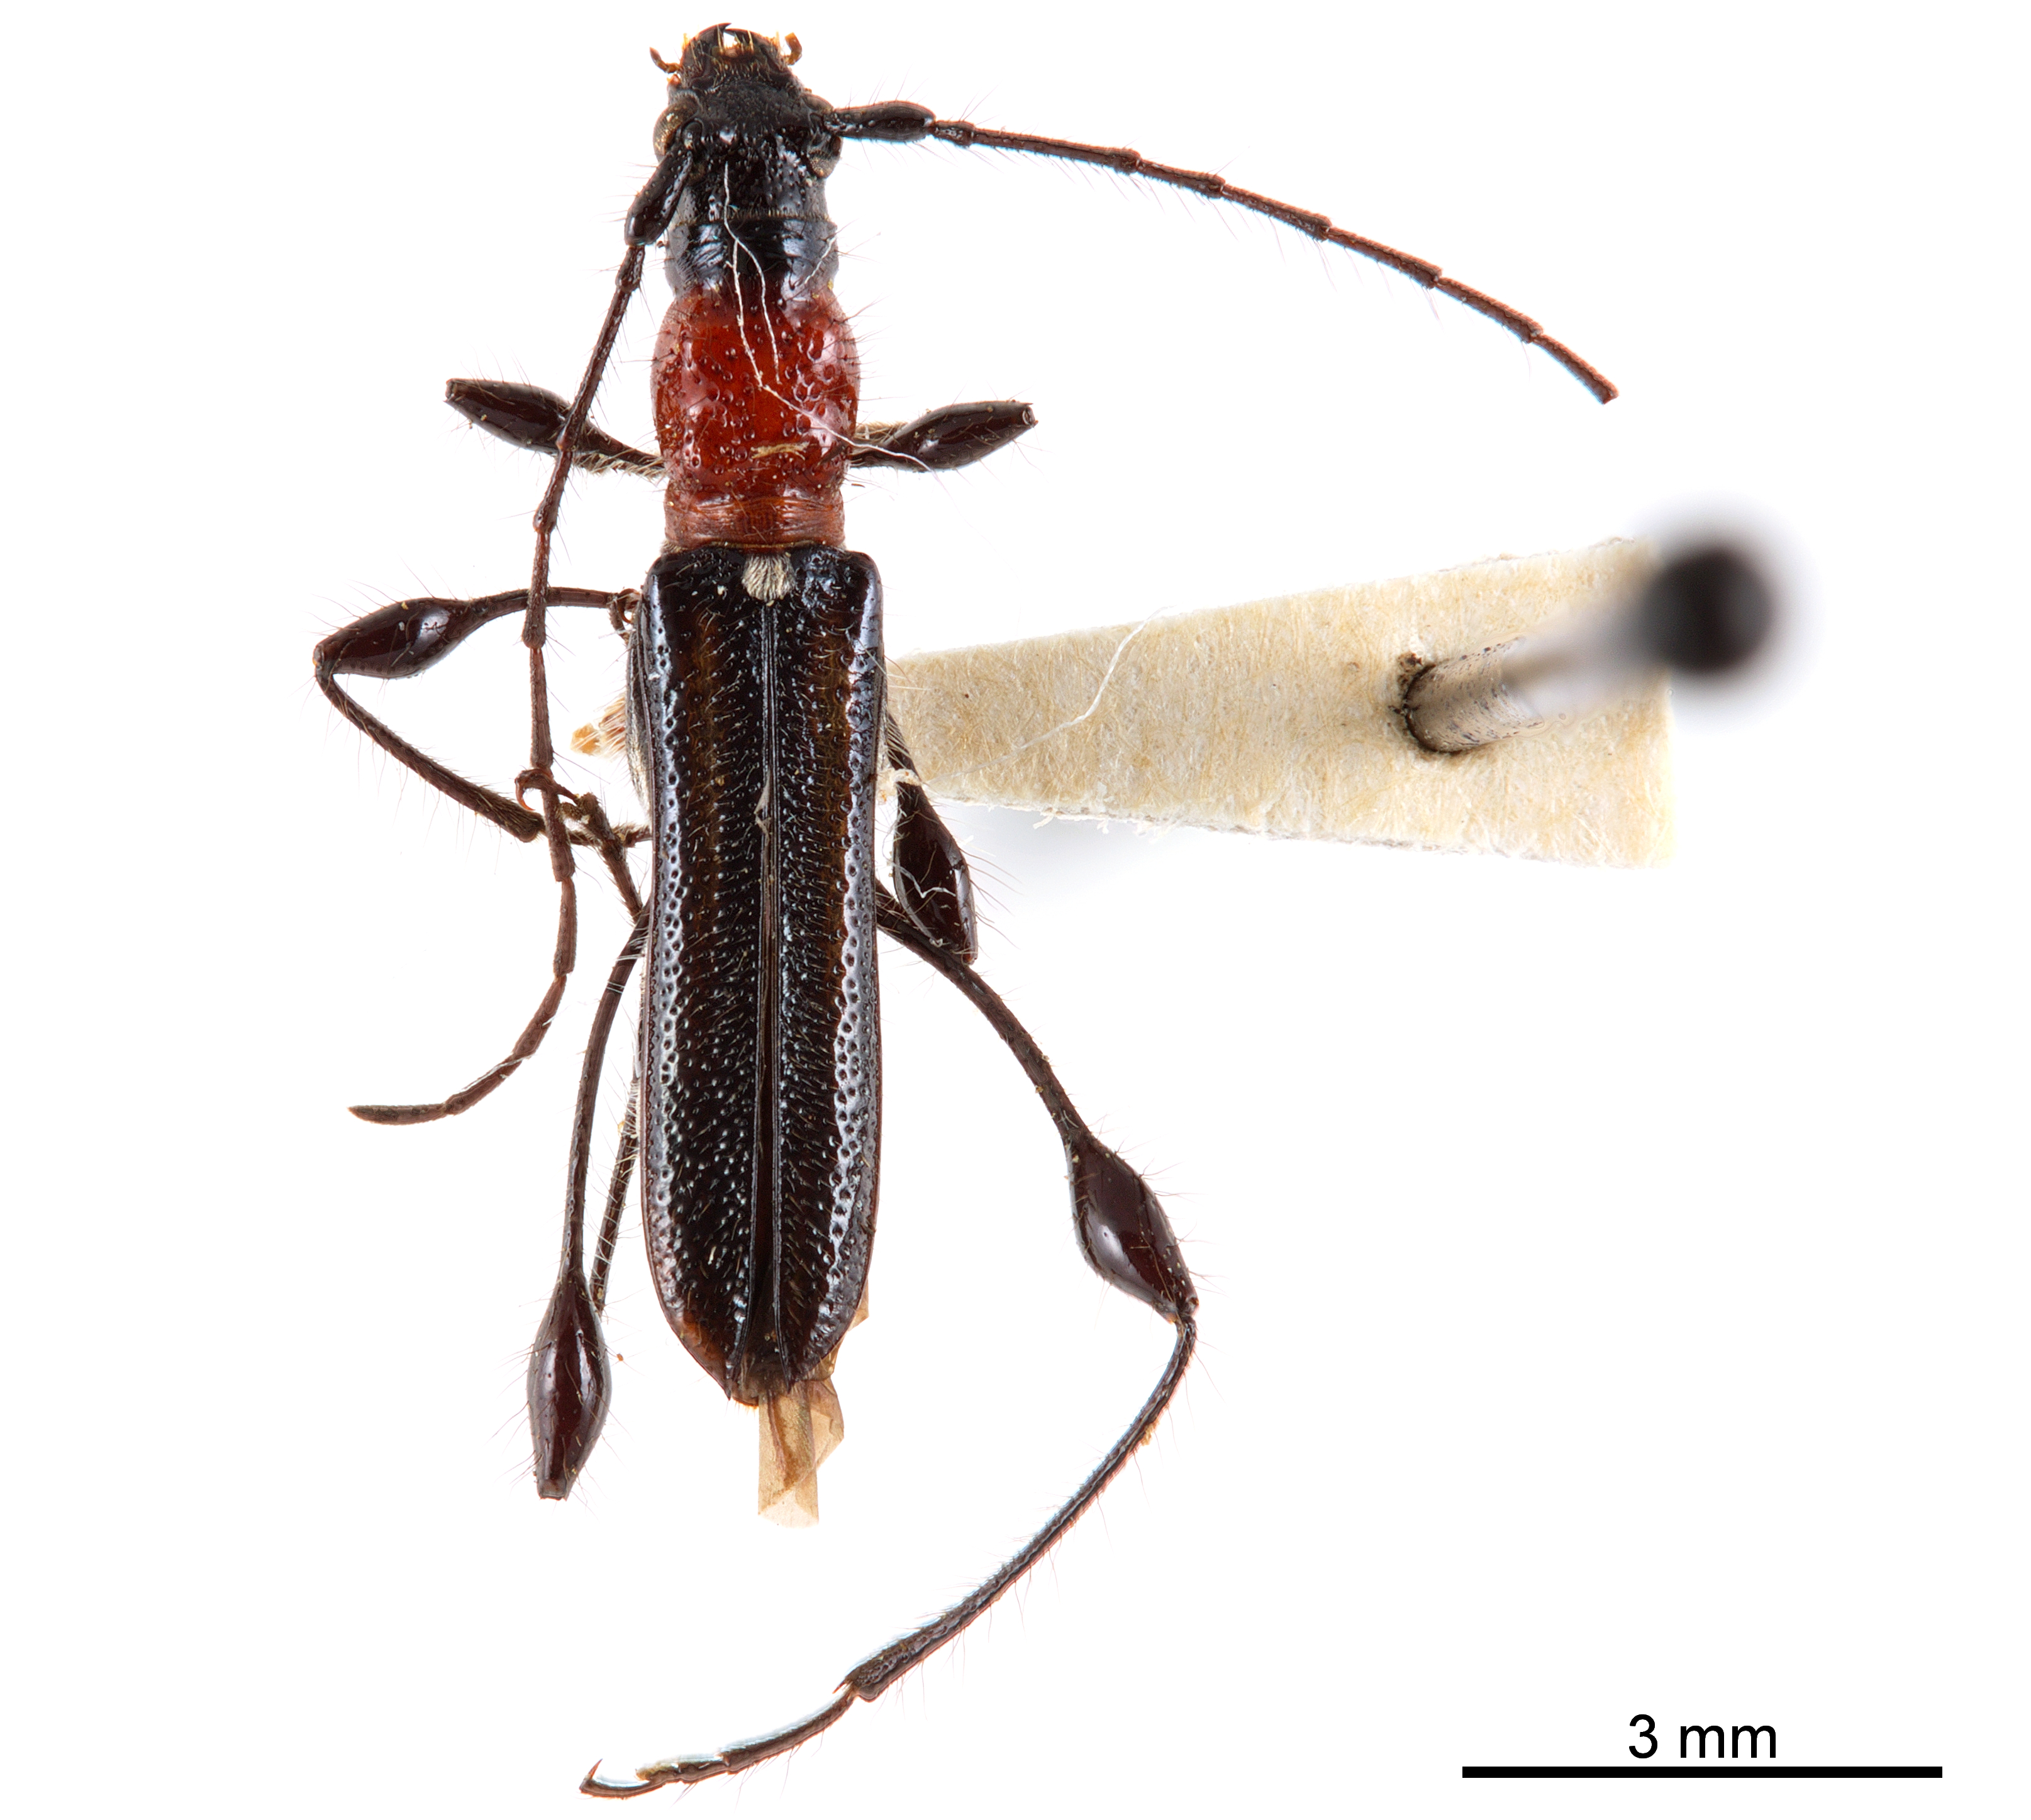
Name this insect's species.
Artimpaza setigera
